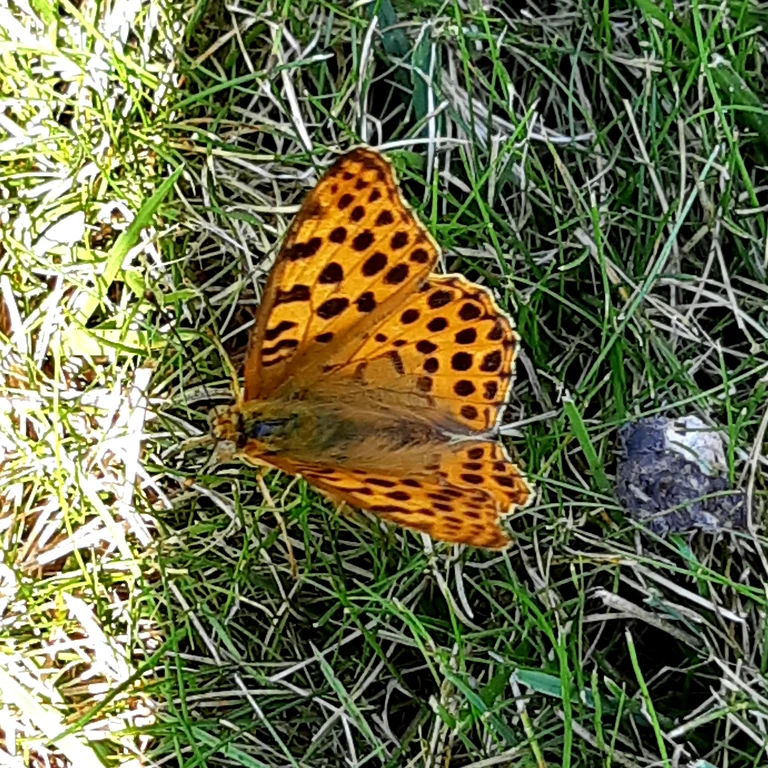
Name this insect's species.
Issoria lathonia
